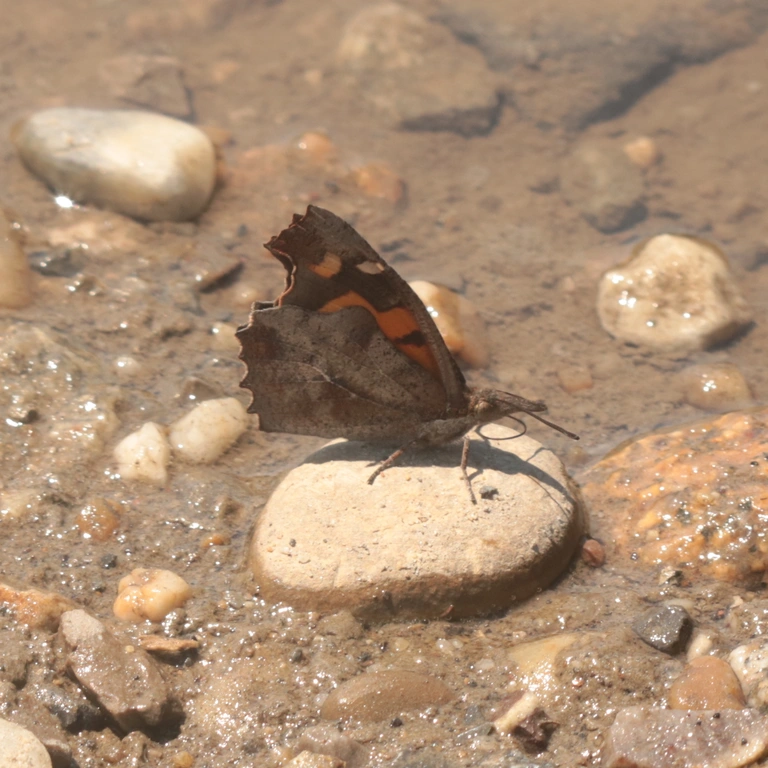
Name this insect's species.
Libythea celtis
